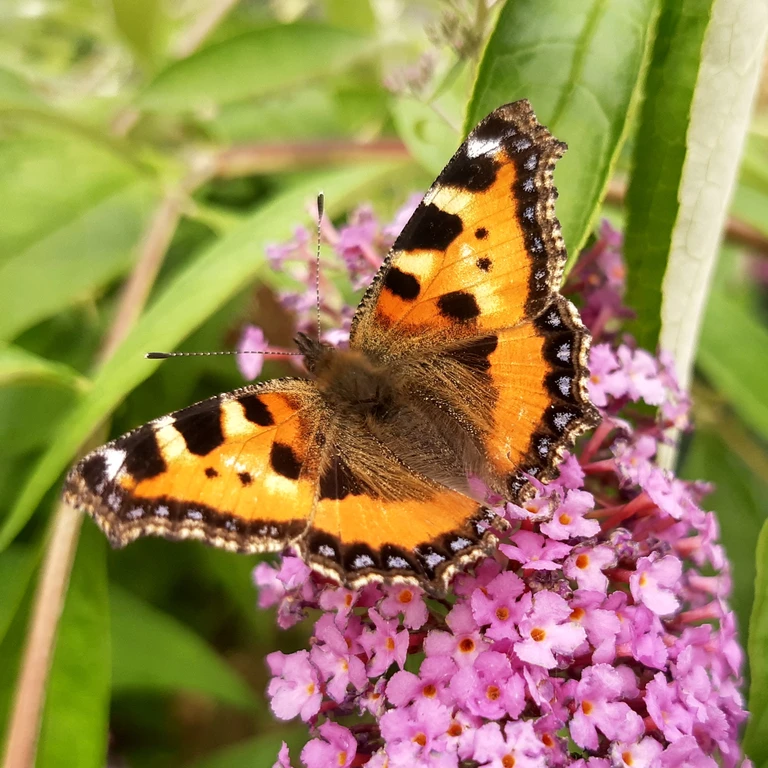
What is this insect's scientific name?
Aglais urticae
